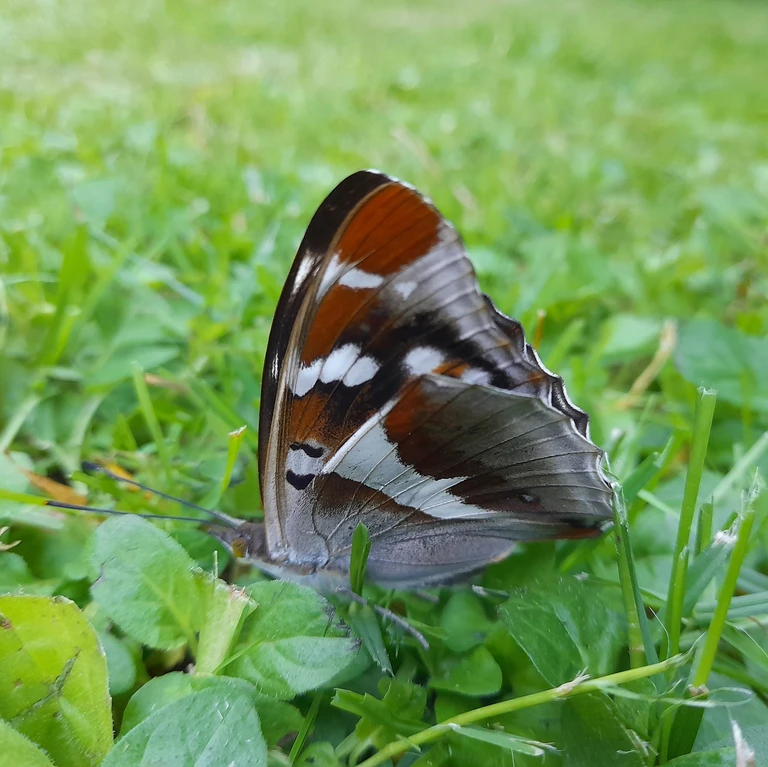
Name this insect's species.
Apatura iris
